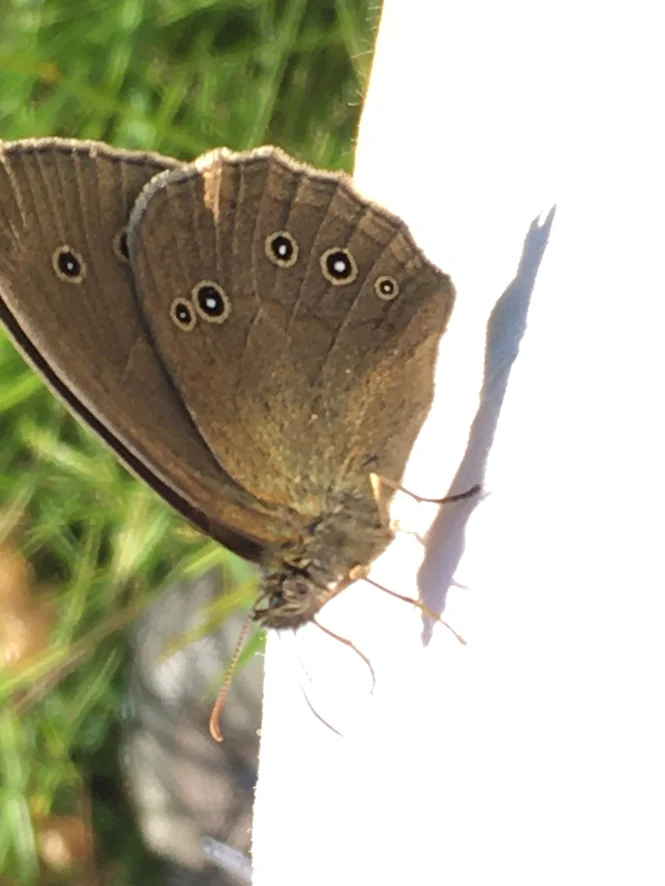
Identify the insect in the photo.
Aphantopus hyperantus
